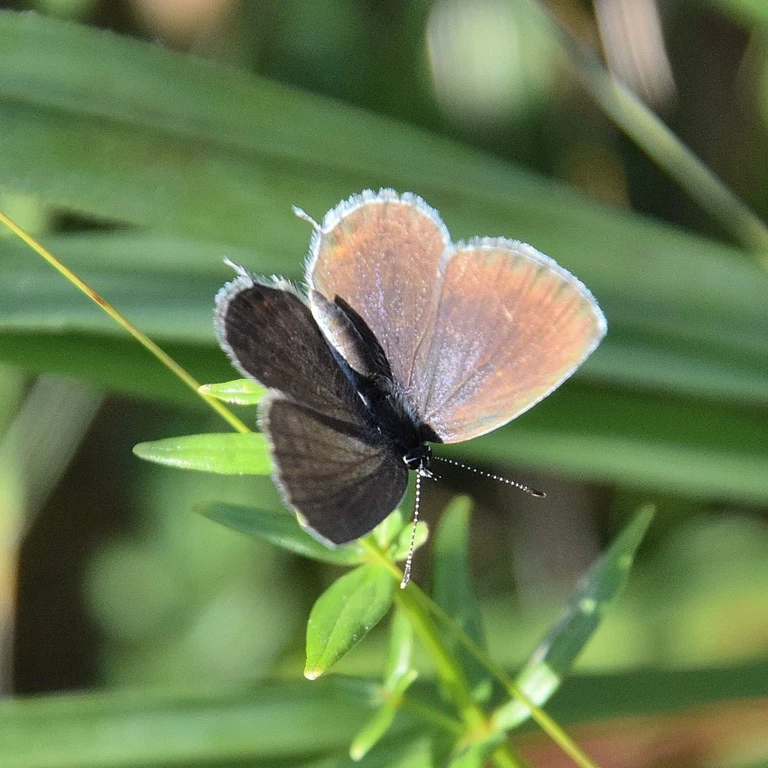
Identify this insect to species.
Cupido argiades (also Elkalyce argiades)
